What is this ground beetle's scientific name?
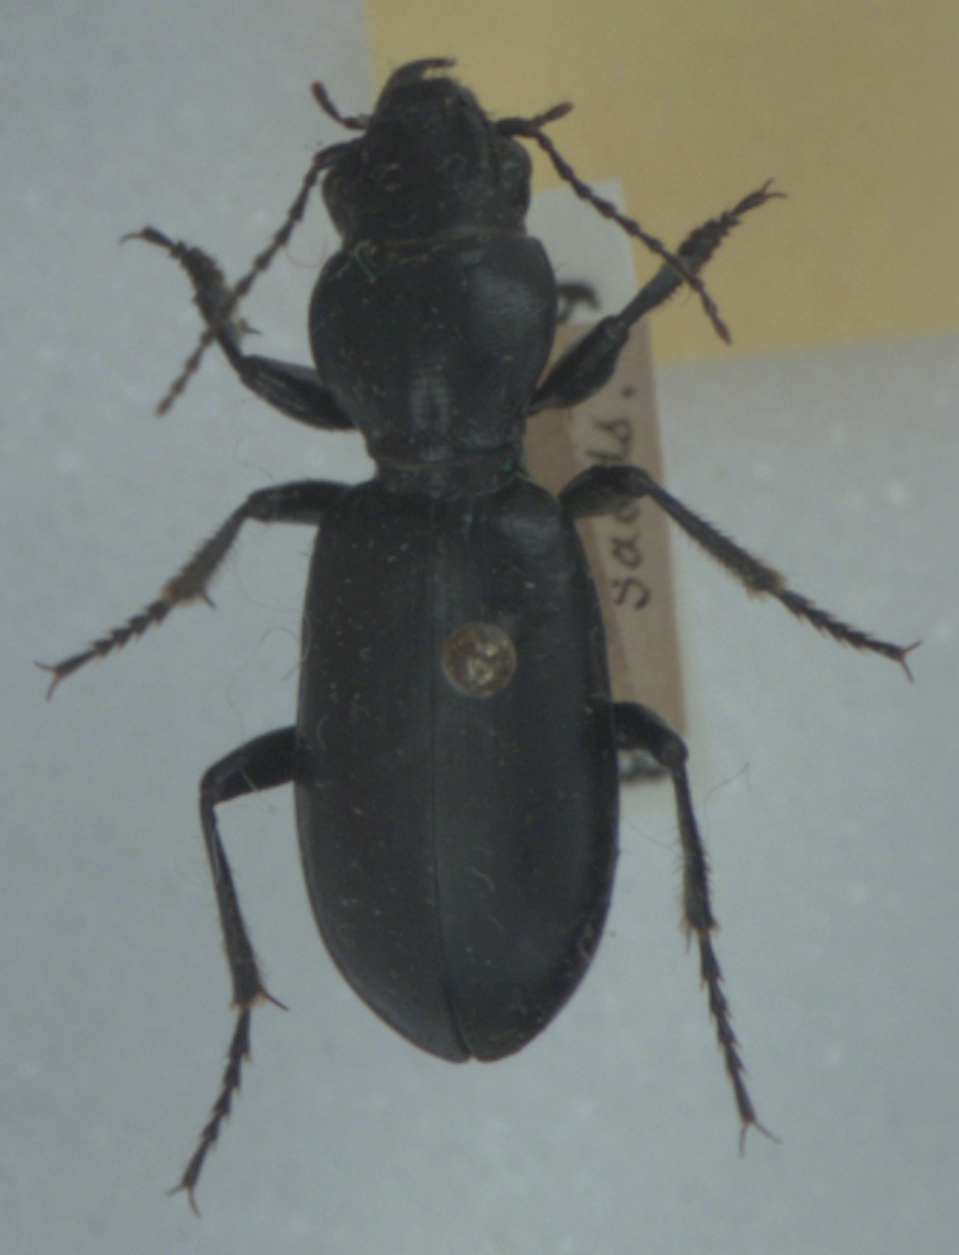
Broscus cephalotes
